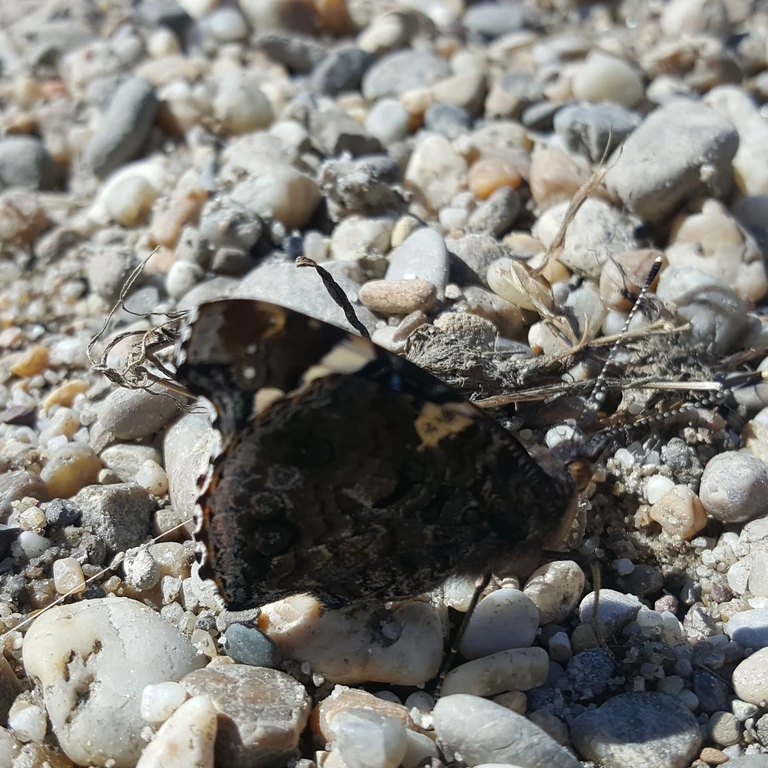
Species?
Vanessa atalanta
